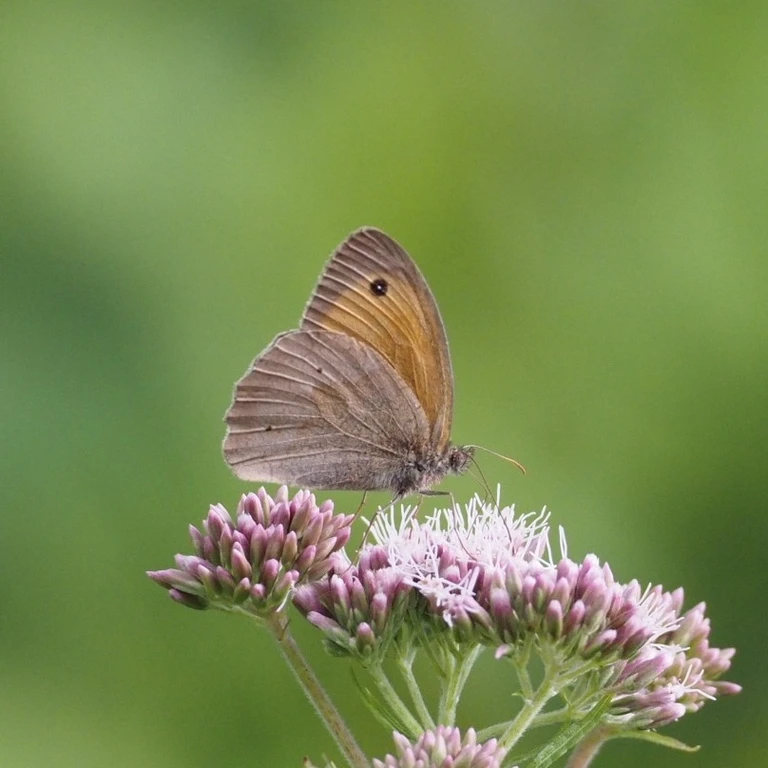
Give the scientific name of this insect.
Maniola jurtina
